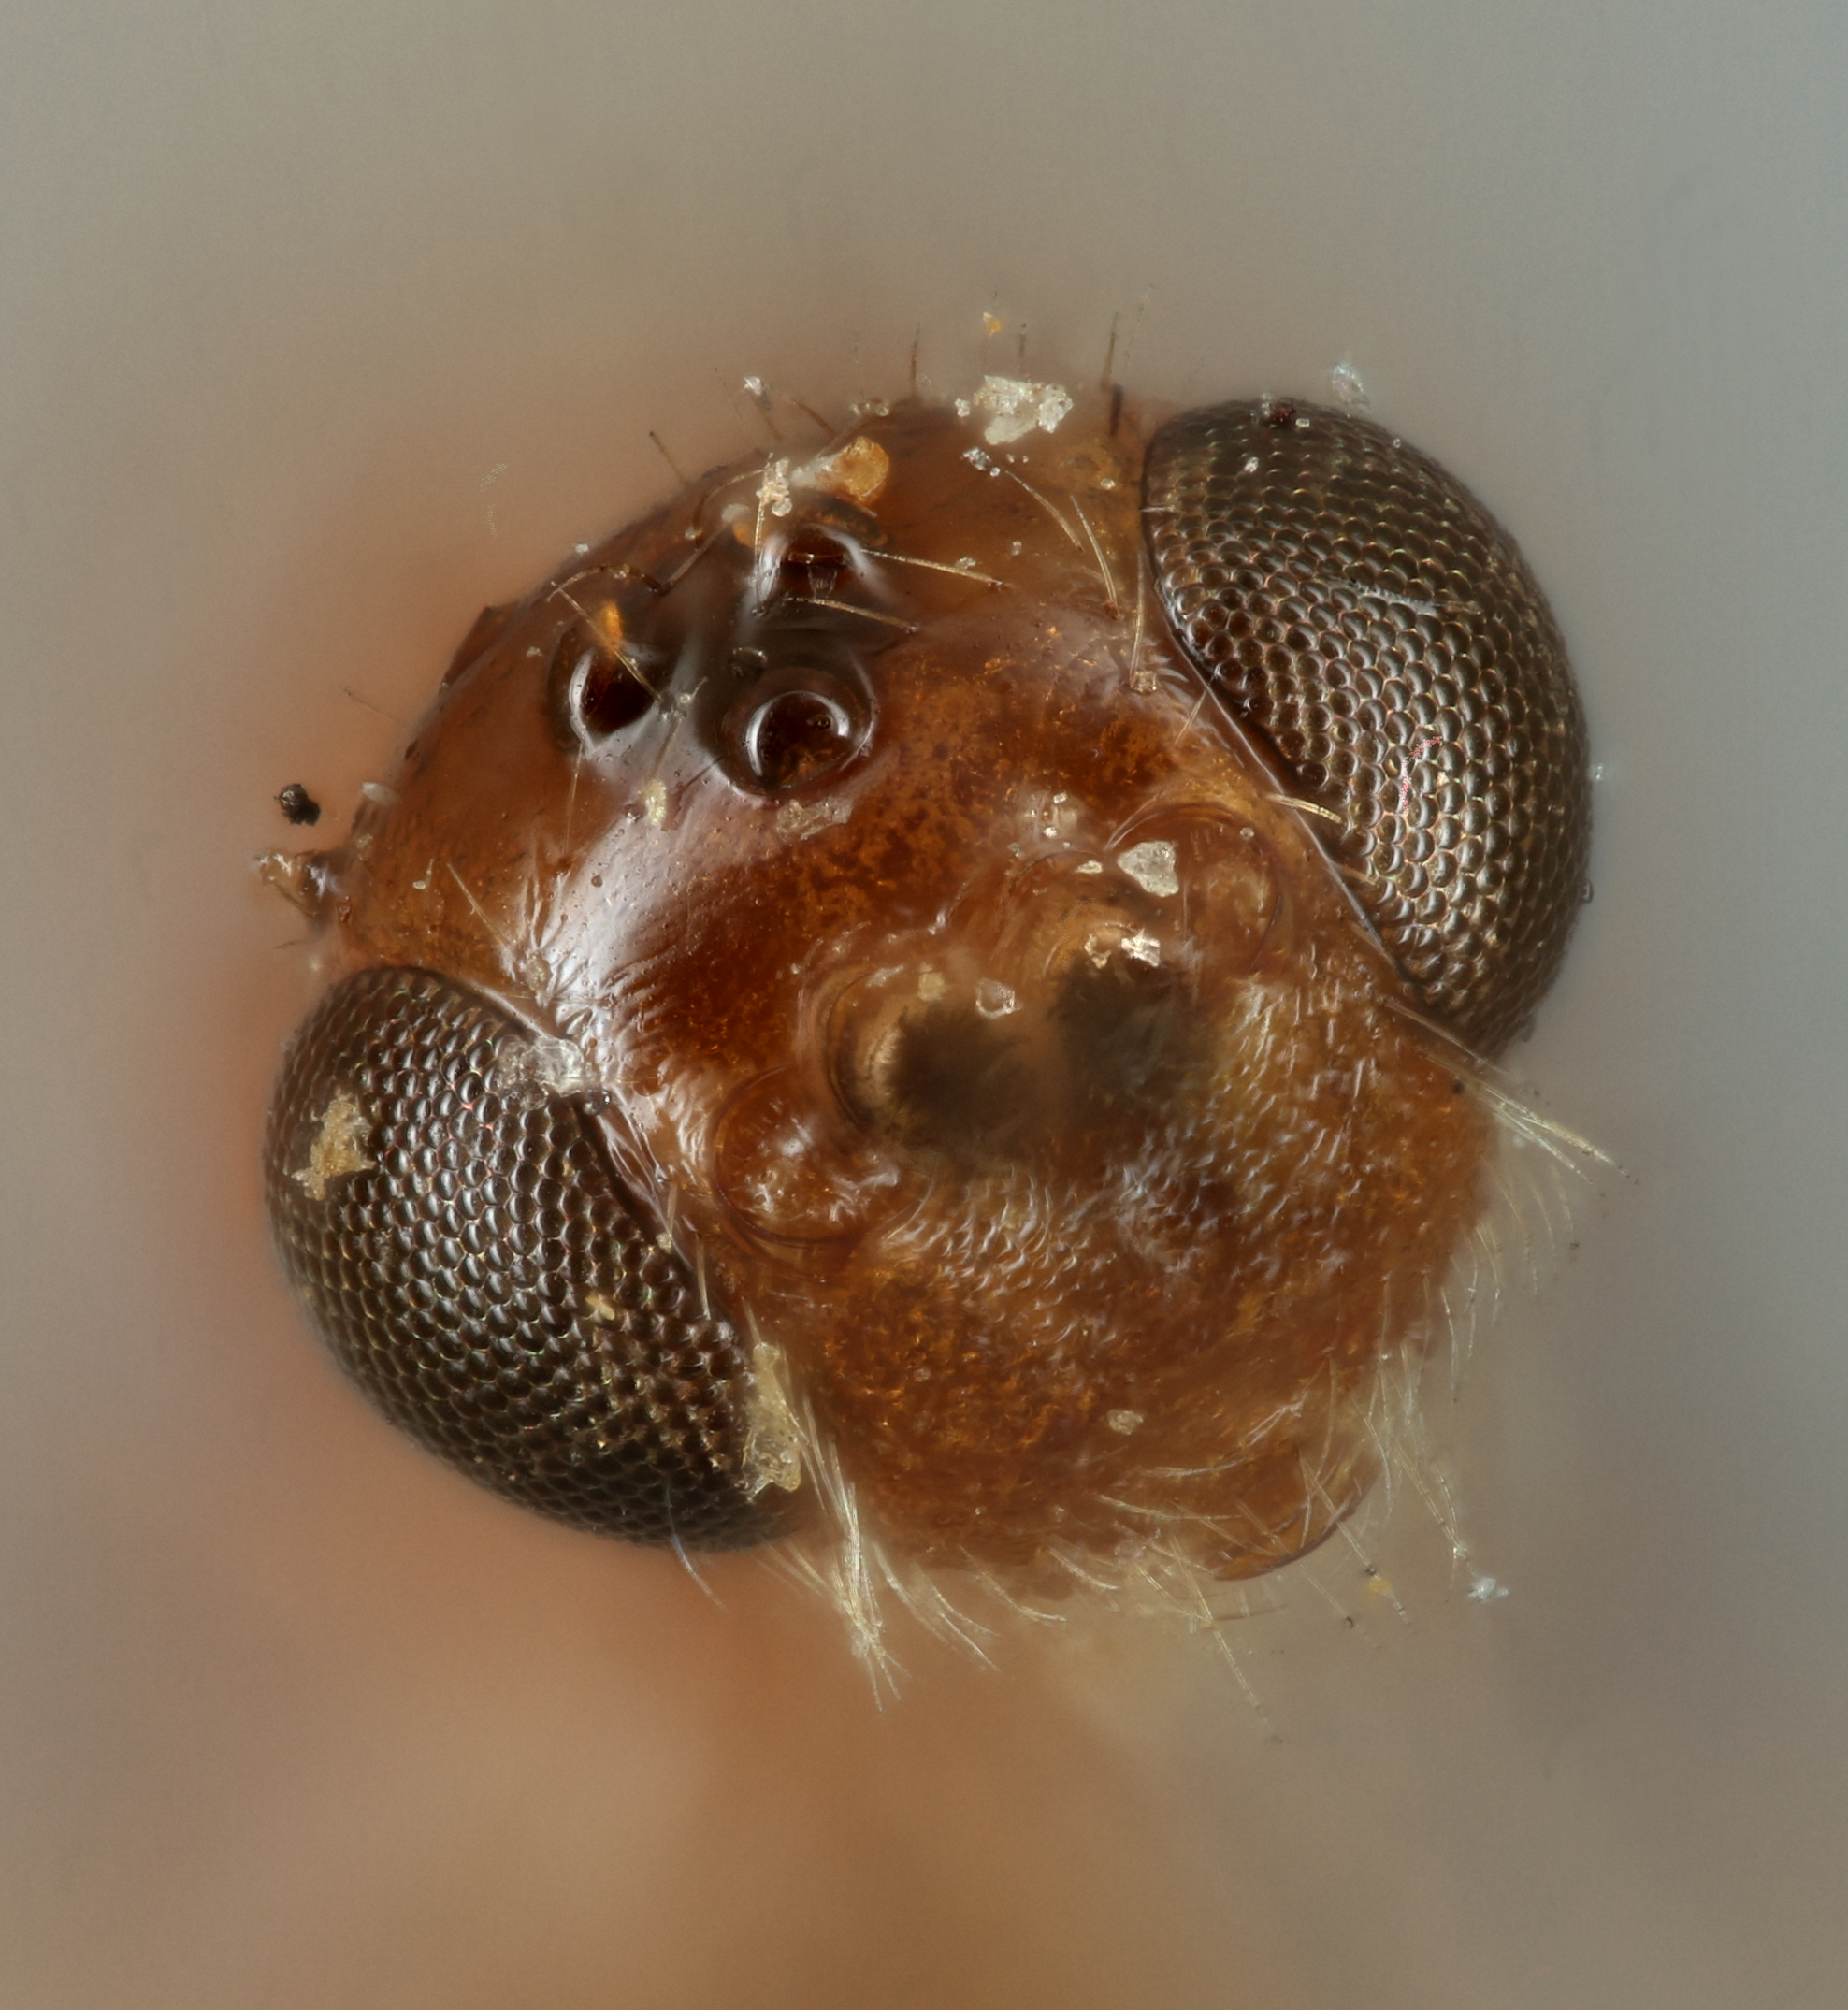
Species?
Rhyssalus caenophanoides
